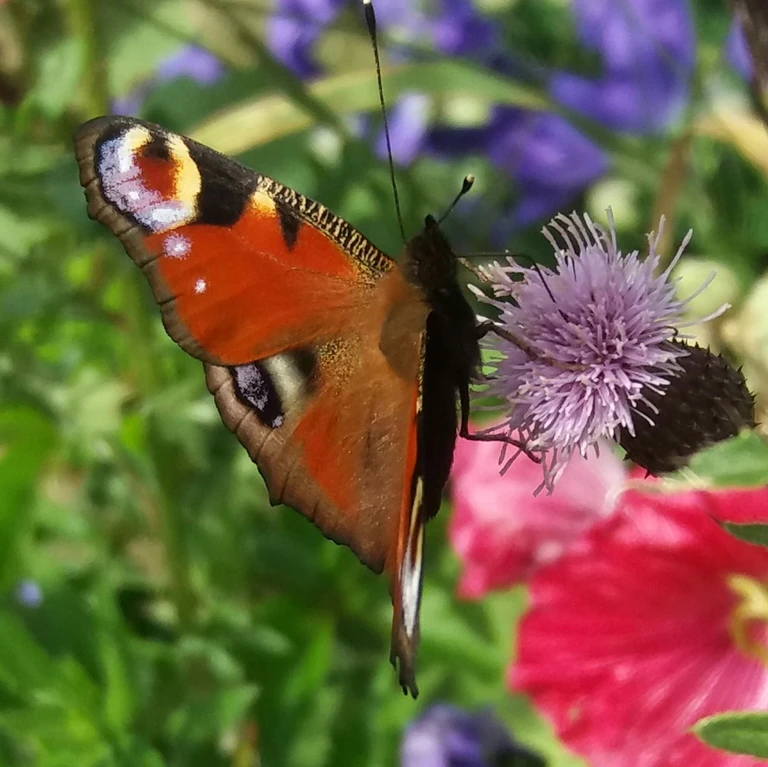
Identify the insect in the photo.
Aglais io
